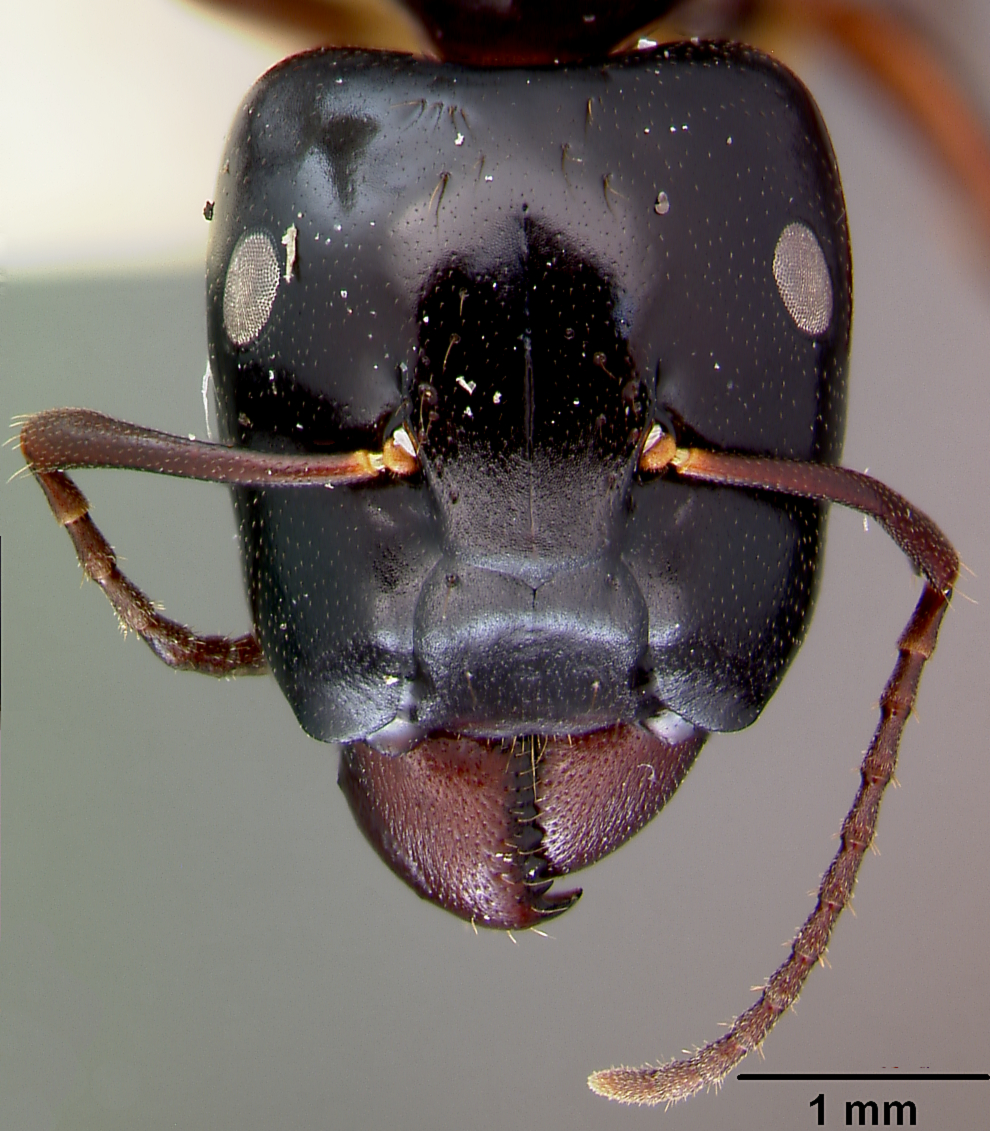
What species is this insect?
Camponotus cristatus
